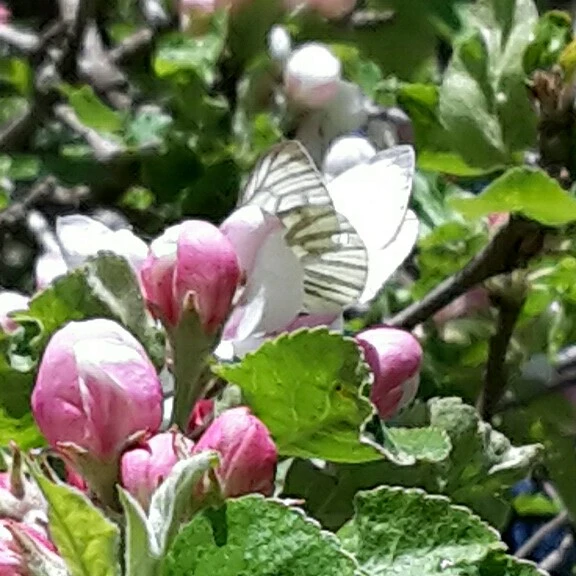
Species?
Pieris napi
